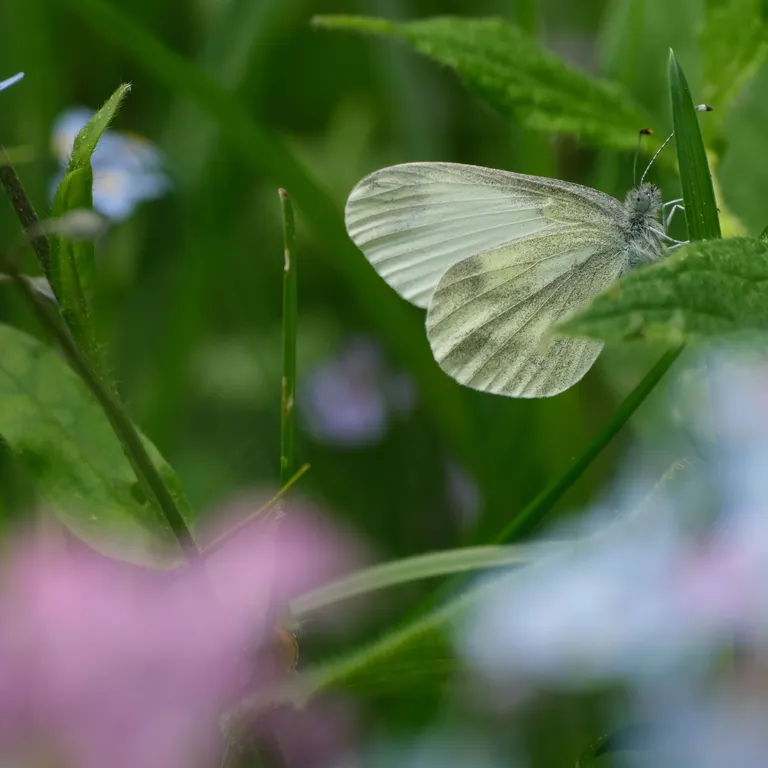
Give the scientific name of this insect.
Leptidea sinapis/juvernica
